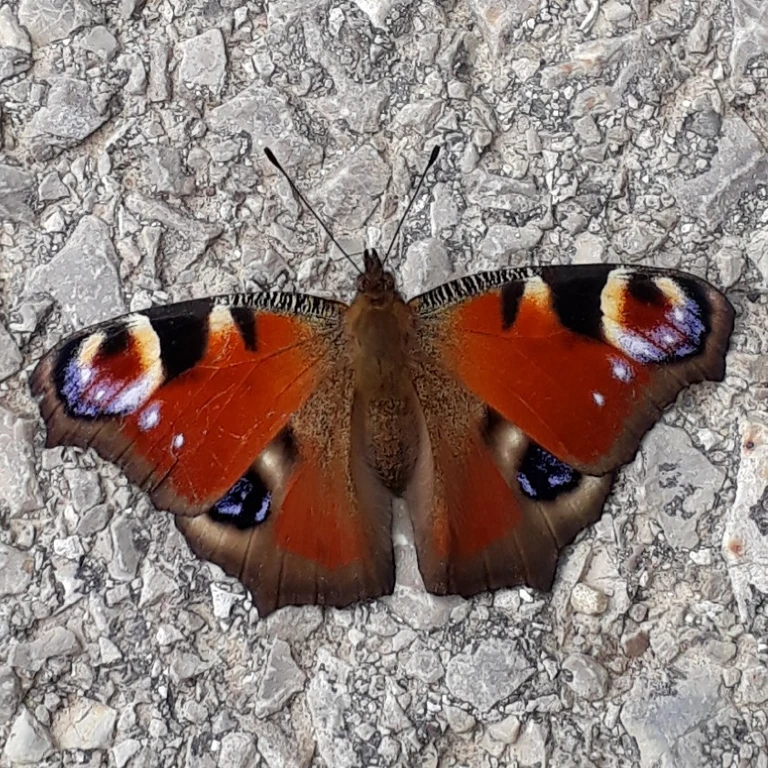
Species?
Aglais io
